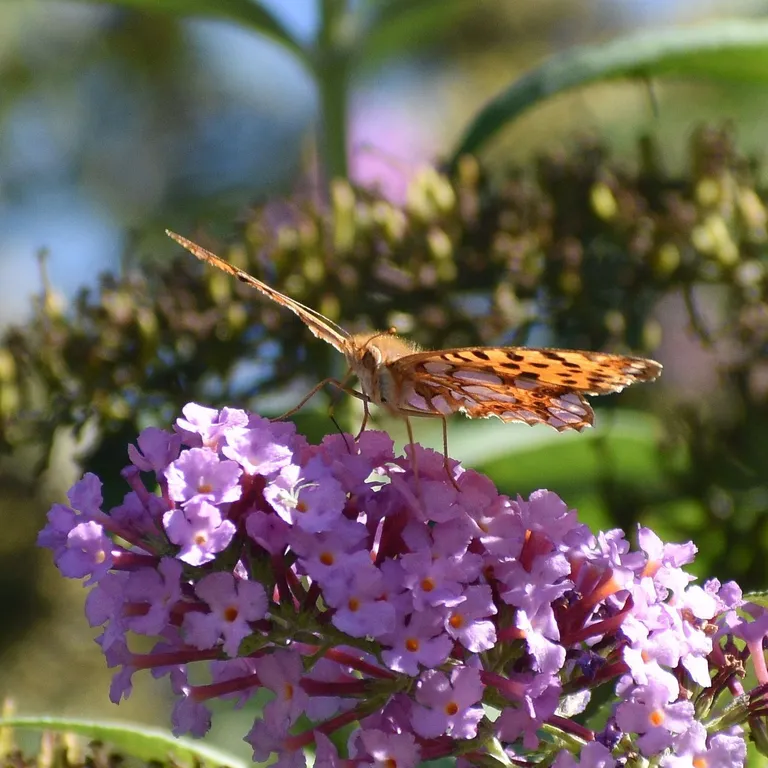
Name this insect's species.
Issoria lathonia
